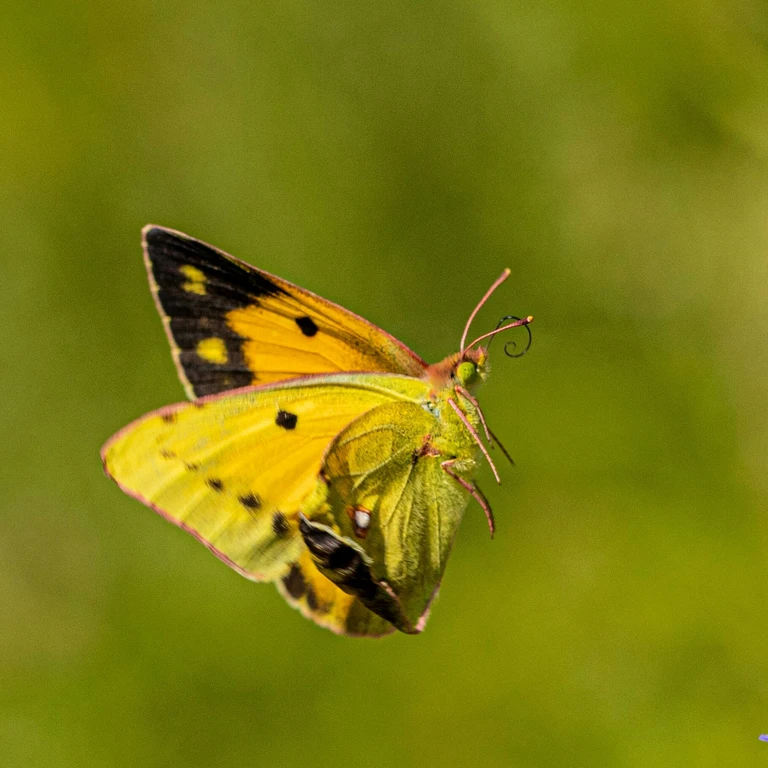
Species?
Colias croceus
